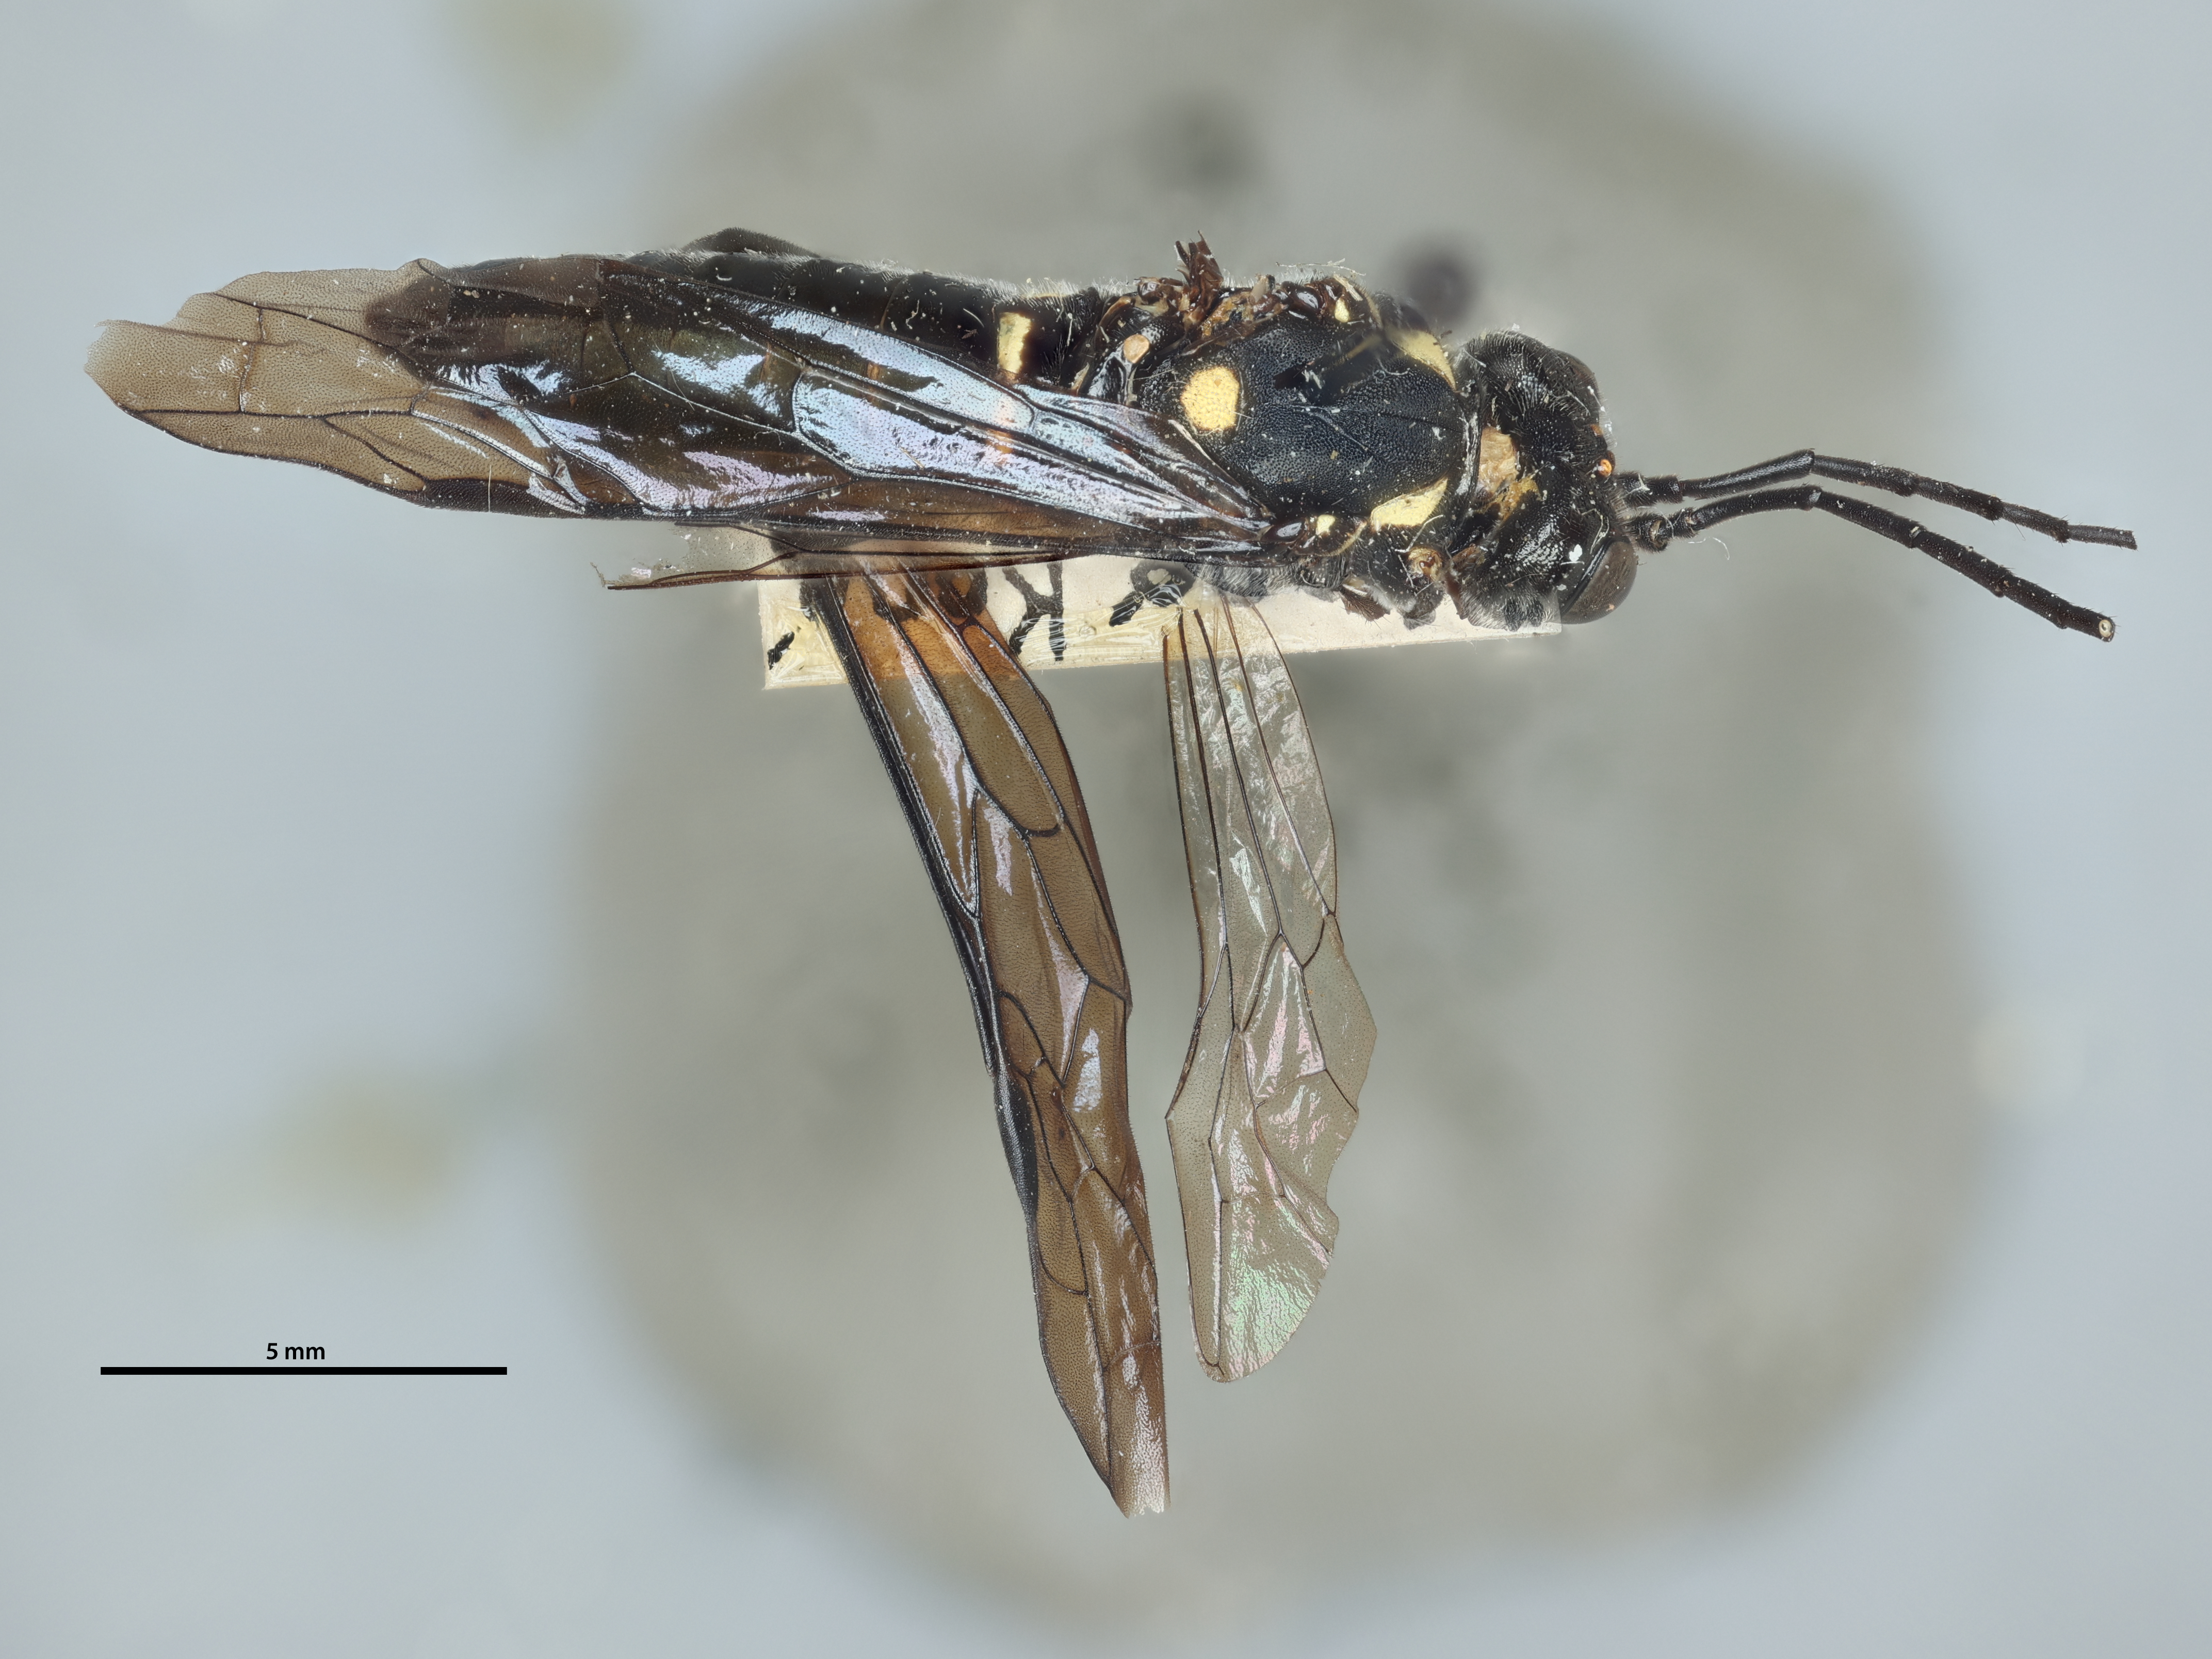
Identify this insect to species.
Tenthredo soritor
